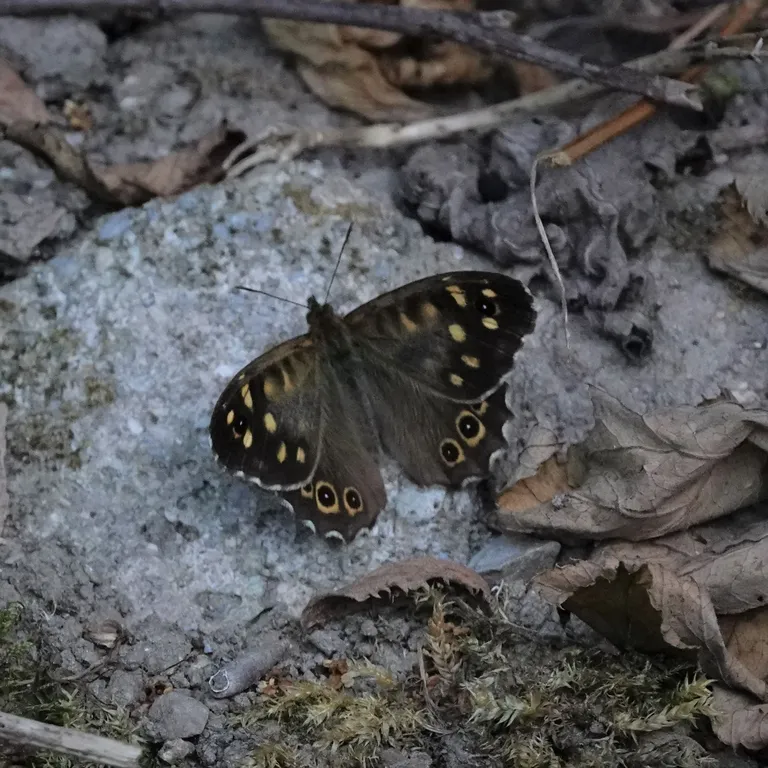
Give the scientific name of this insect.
Pararge aegeria
